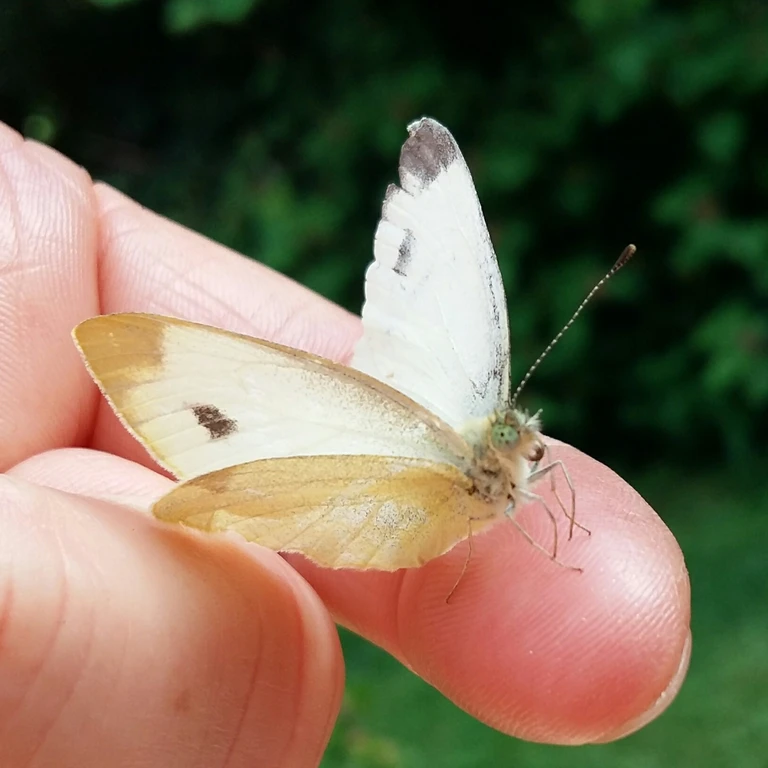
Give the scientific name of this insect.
Pieris mannii
